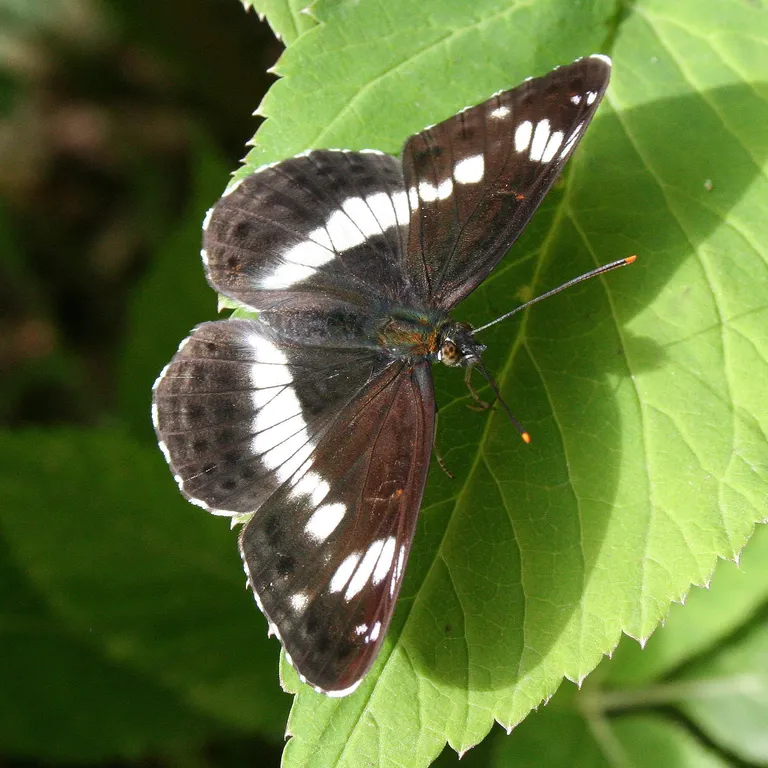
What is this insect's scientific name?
Limenitis camilla (also Ladoga camilla)
